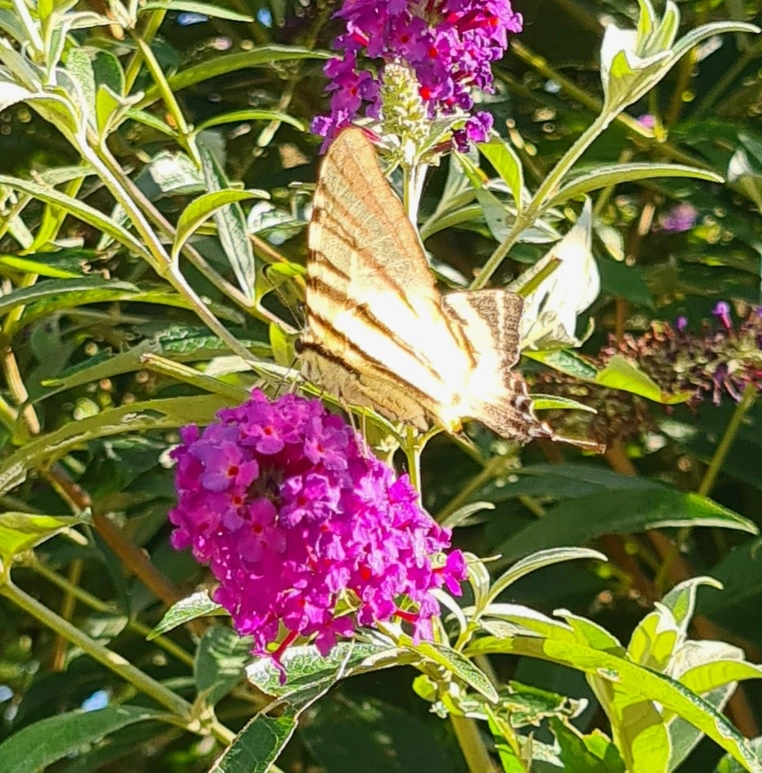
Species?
Iphiclides podalirius
